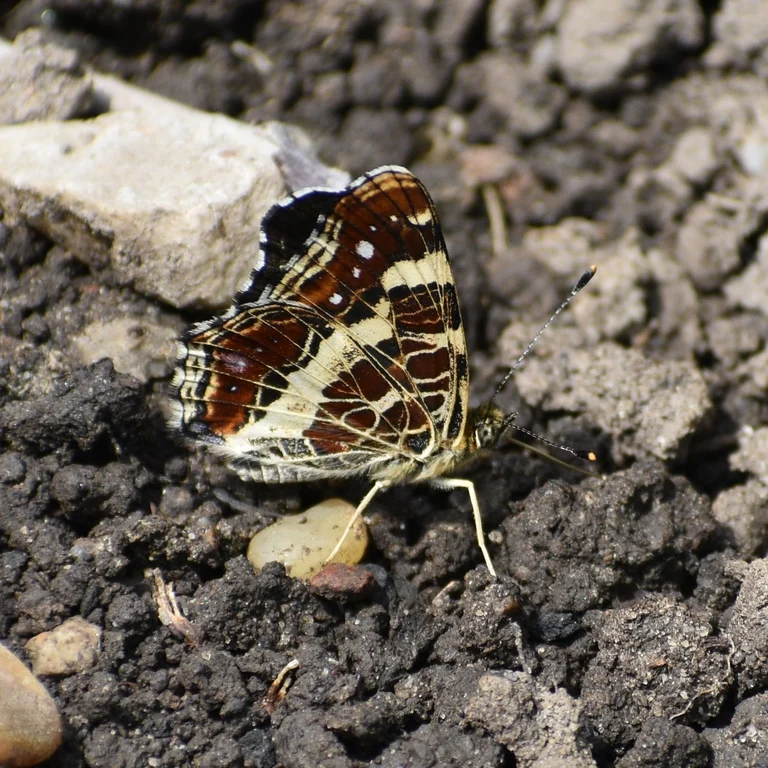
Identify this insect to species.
Araschnia levana
